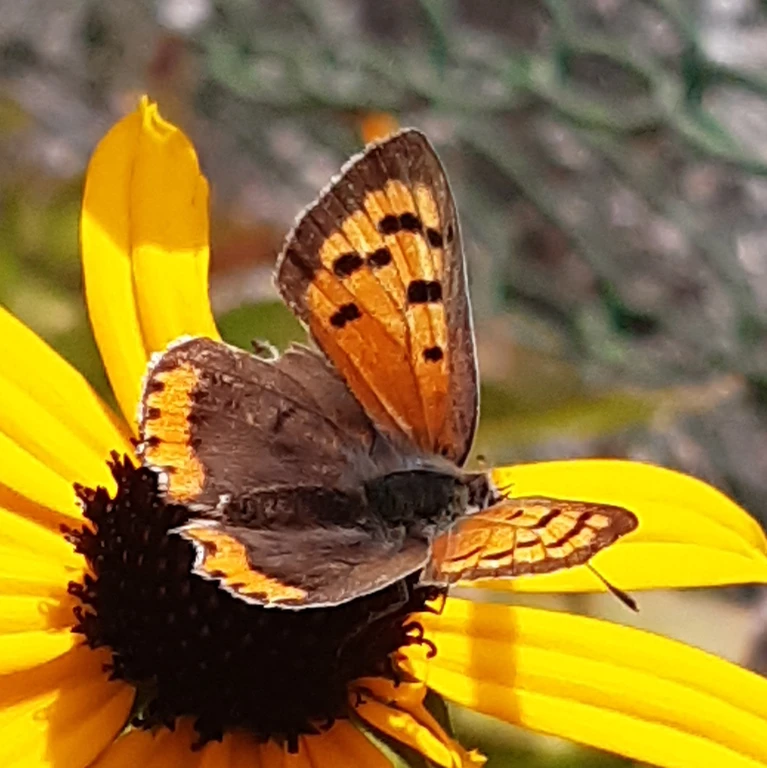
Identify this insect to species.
Lycaena phlaeas
